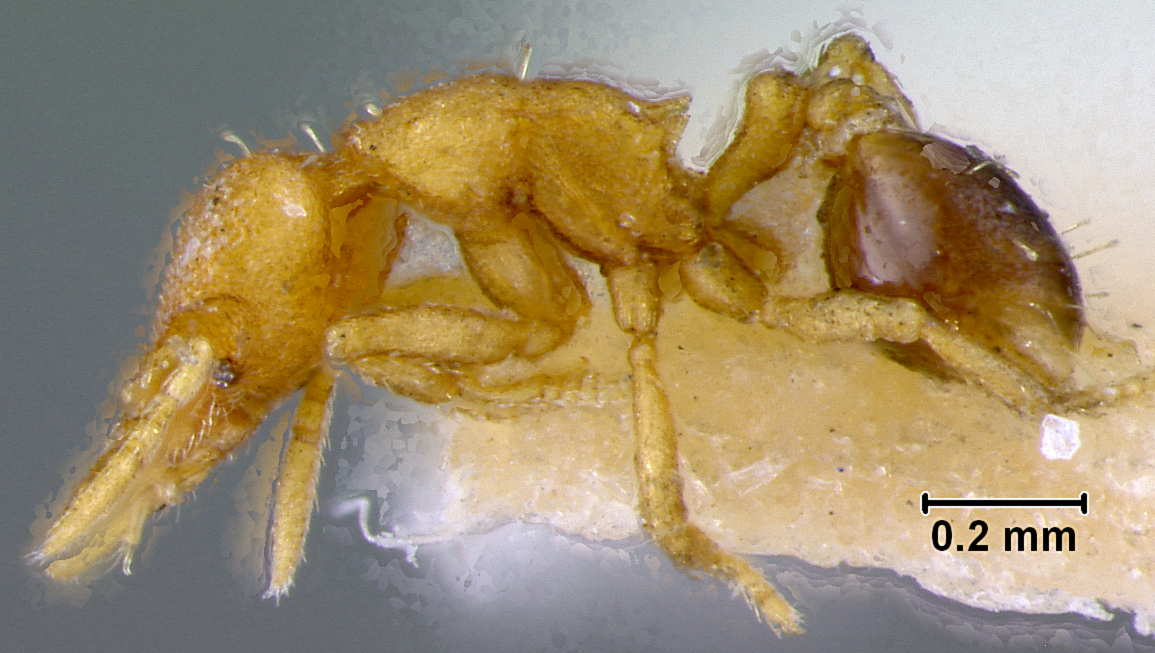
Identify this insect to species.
Strumigenys brevicornis
